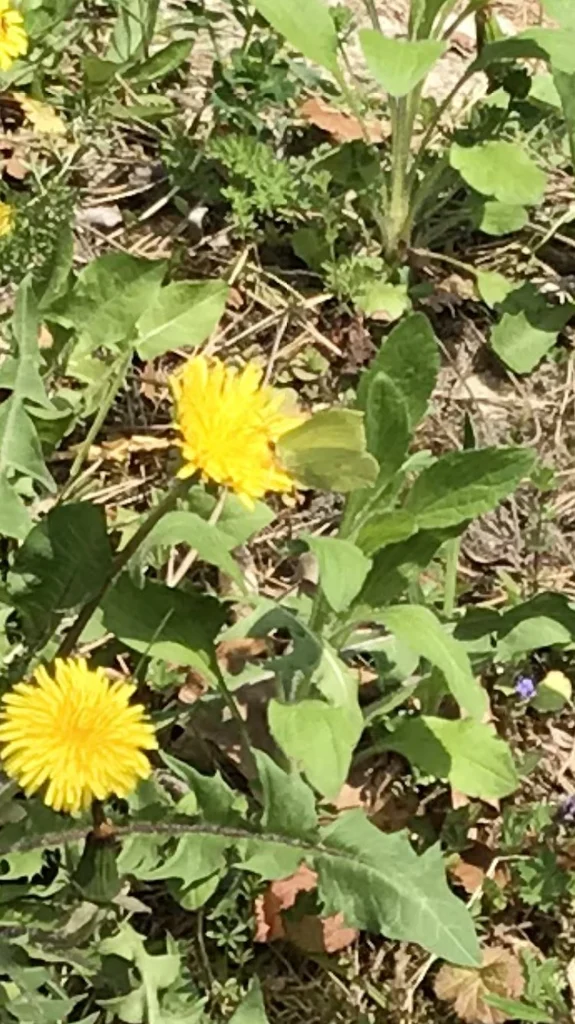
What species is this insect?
Gonepteryx rhamni
